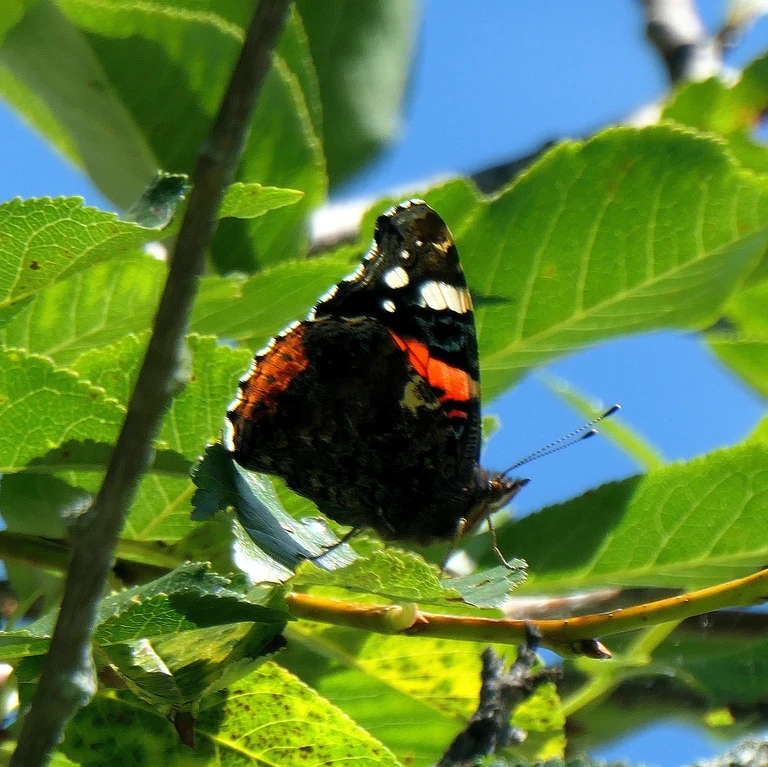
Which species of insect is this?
Vanessa atalanta
